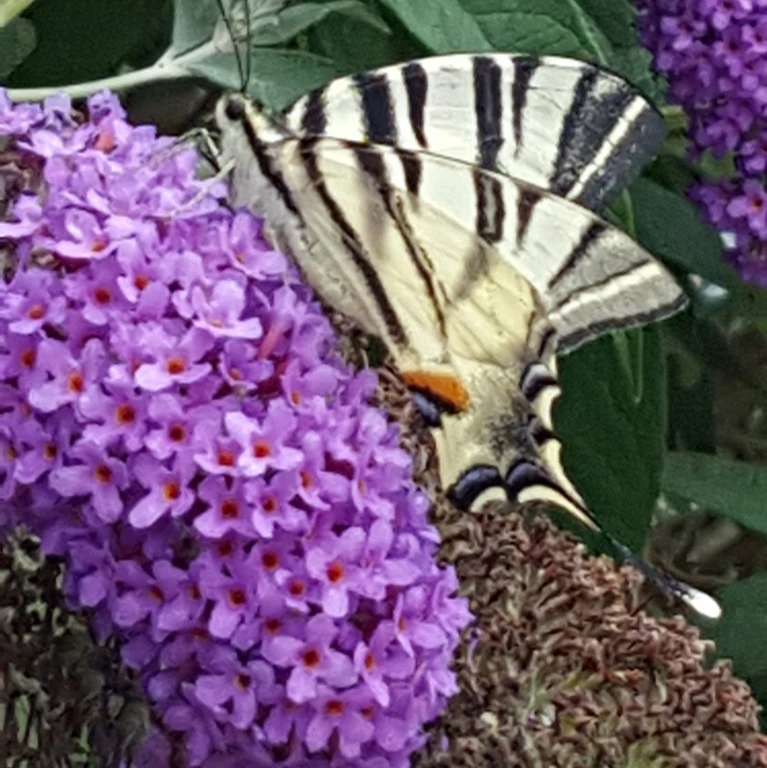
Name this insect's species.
Iphiclides podalirius
